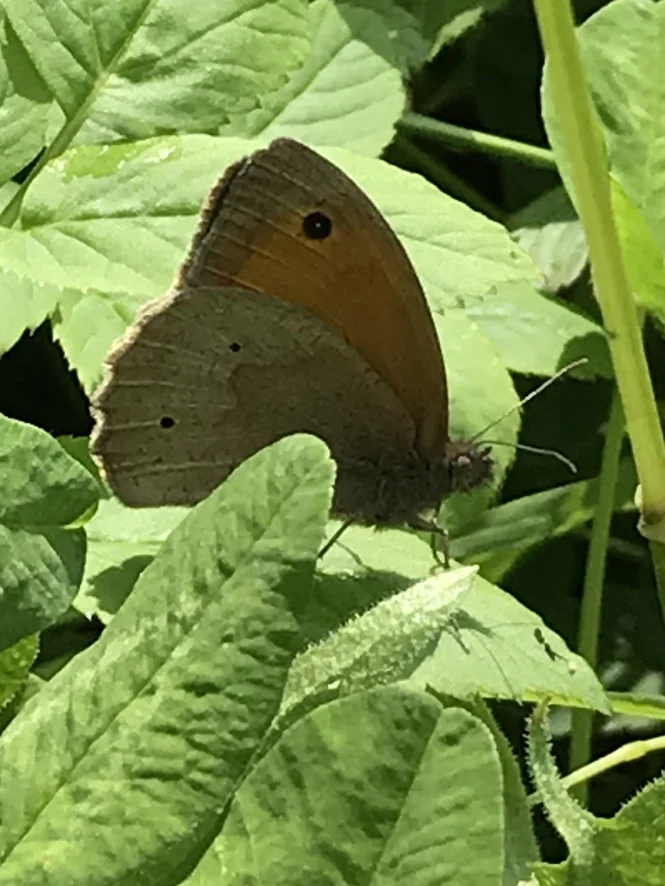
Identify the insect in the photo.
Maniola jurtina
